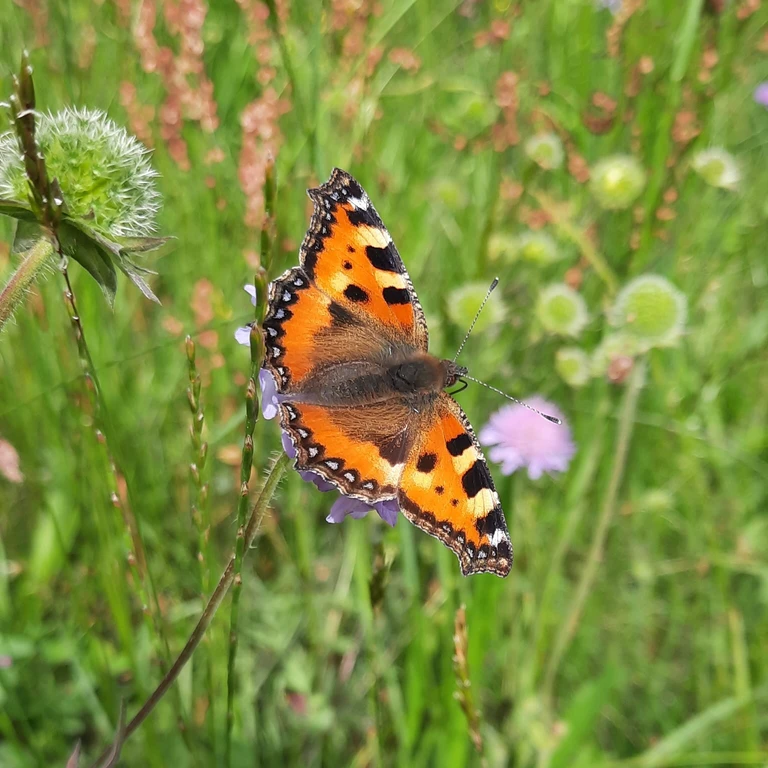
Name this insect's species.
Aglais urticae
